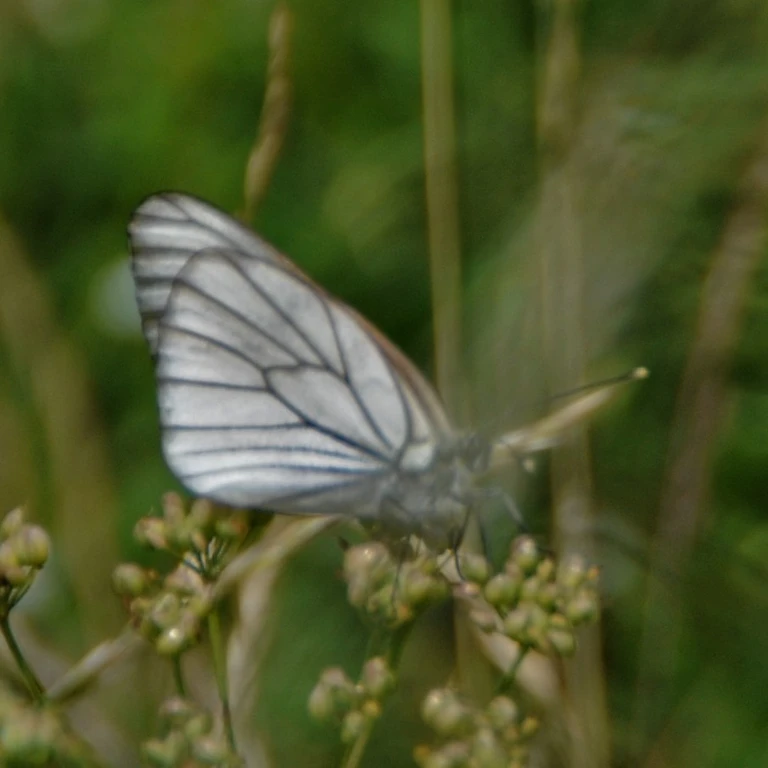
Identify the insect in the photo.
Aporia crataegi
